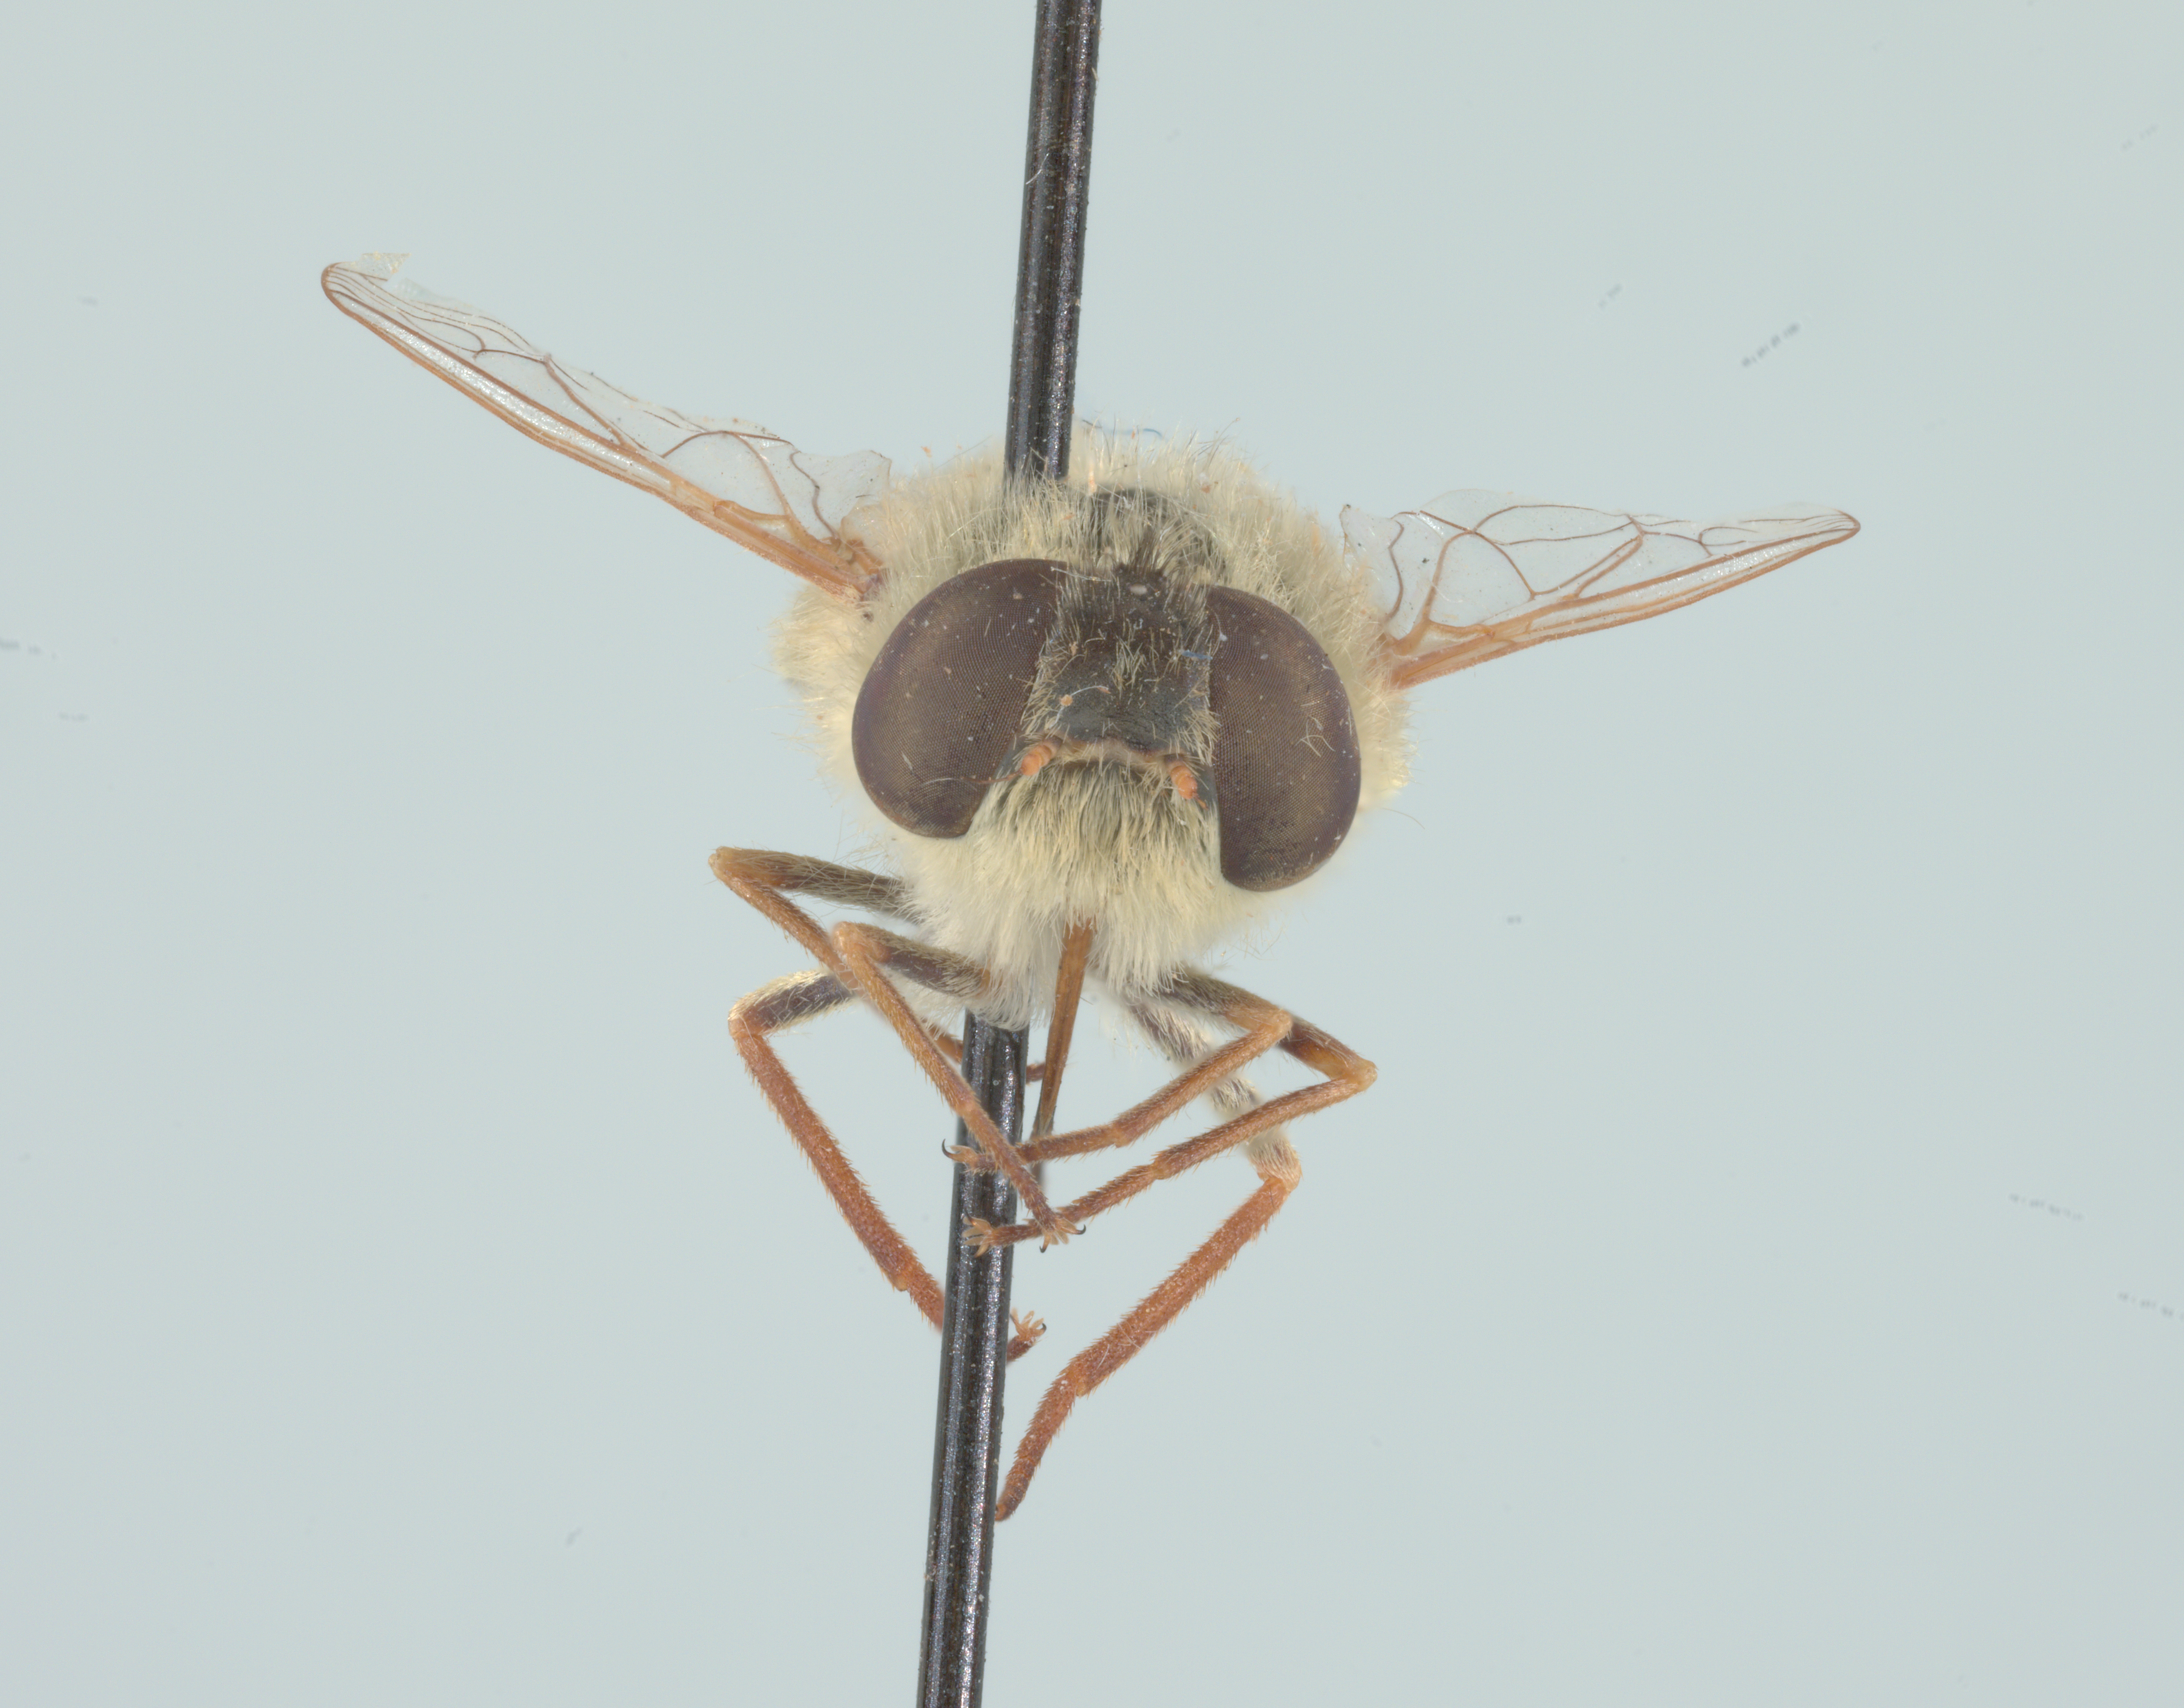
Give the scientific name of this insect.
Neorhynchocephalus sackenii
